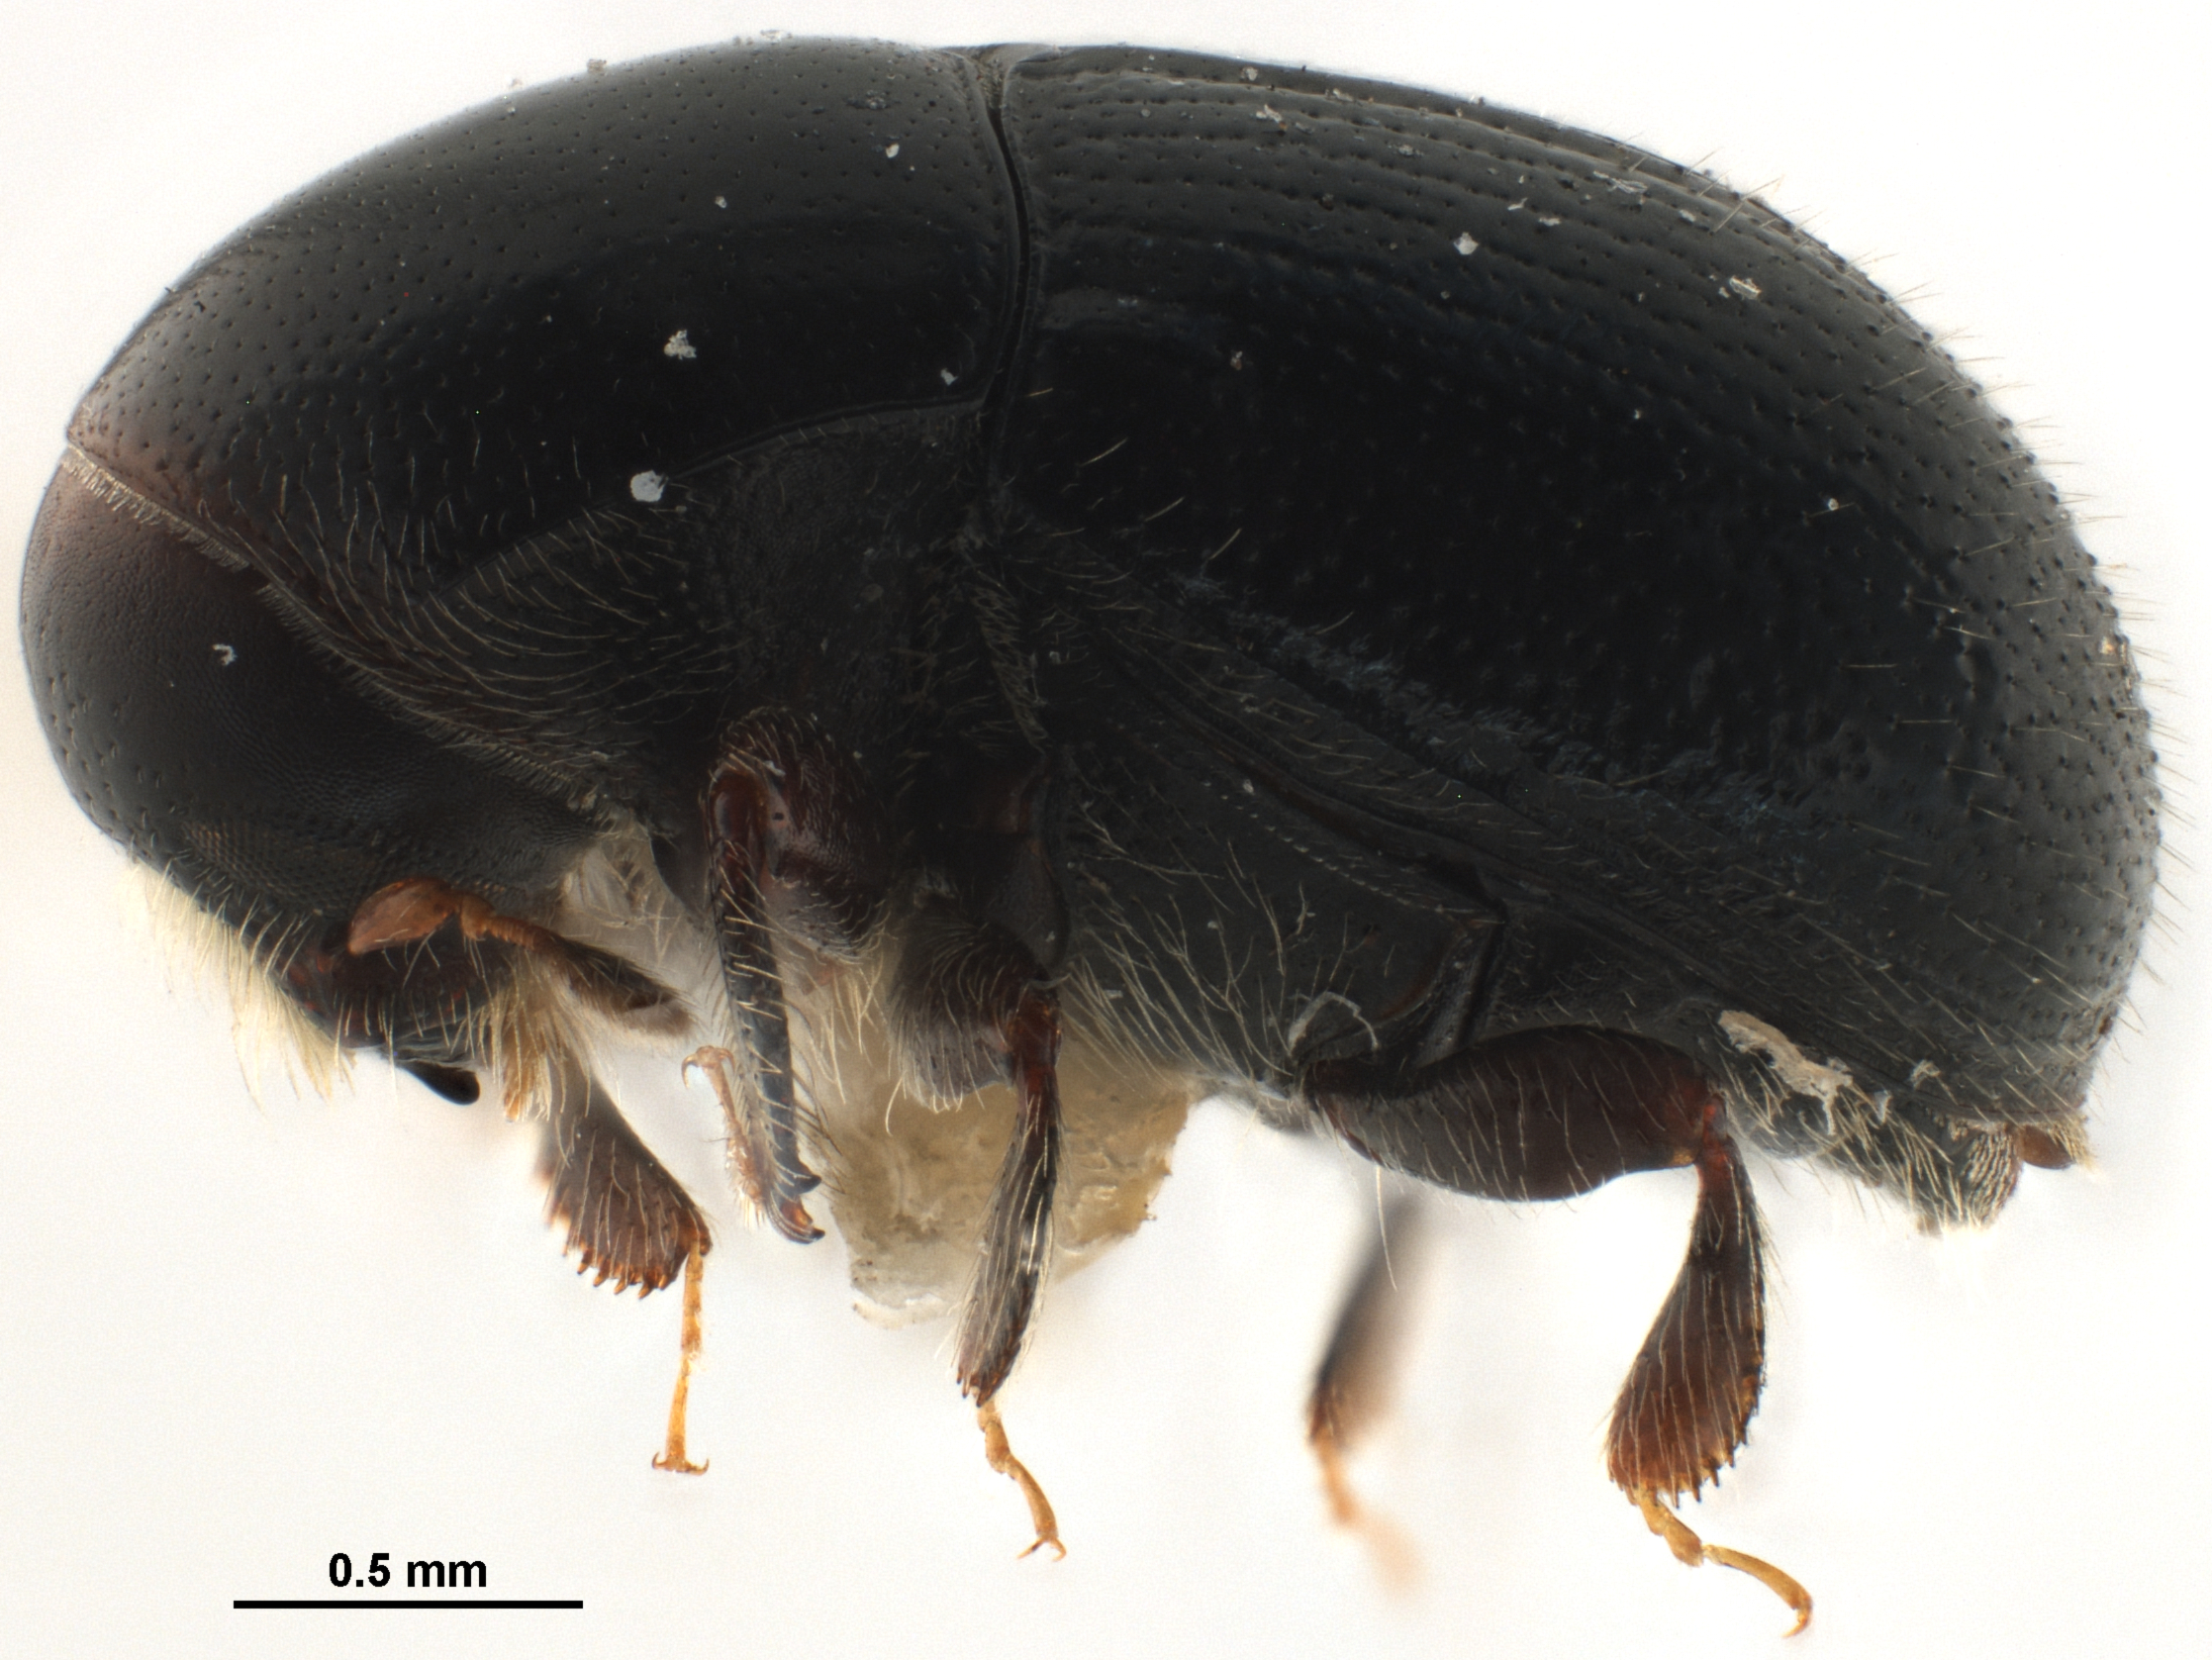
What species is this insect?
Scolytodes atratus
